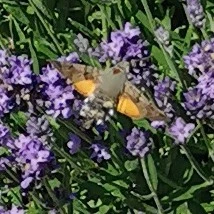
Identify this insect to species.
Macroglossum stellatarum
